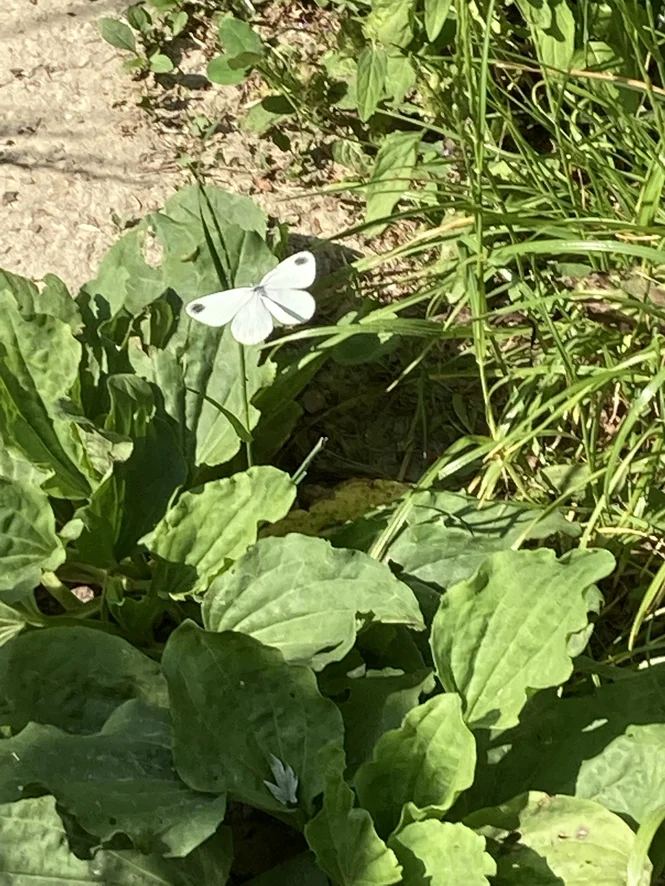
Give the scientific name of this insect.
Leptidea sinapis/juvernica
